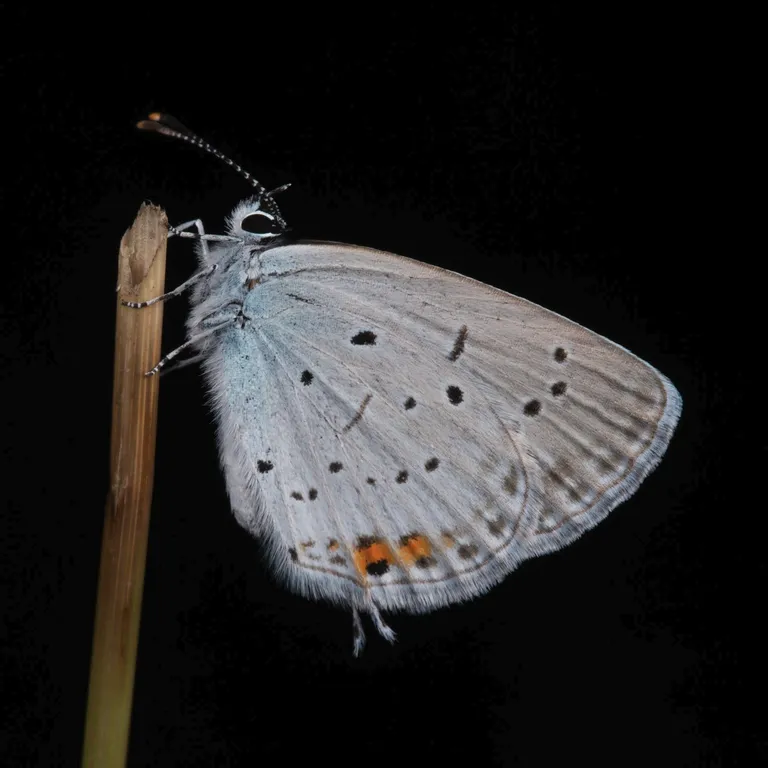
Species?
Cupido argiades (also Elkalyce argiades)
